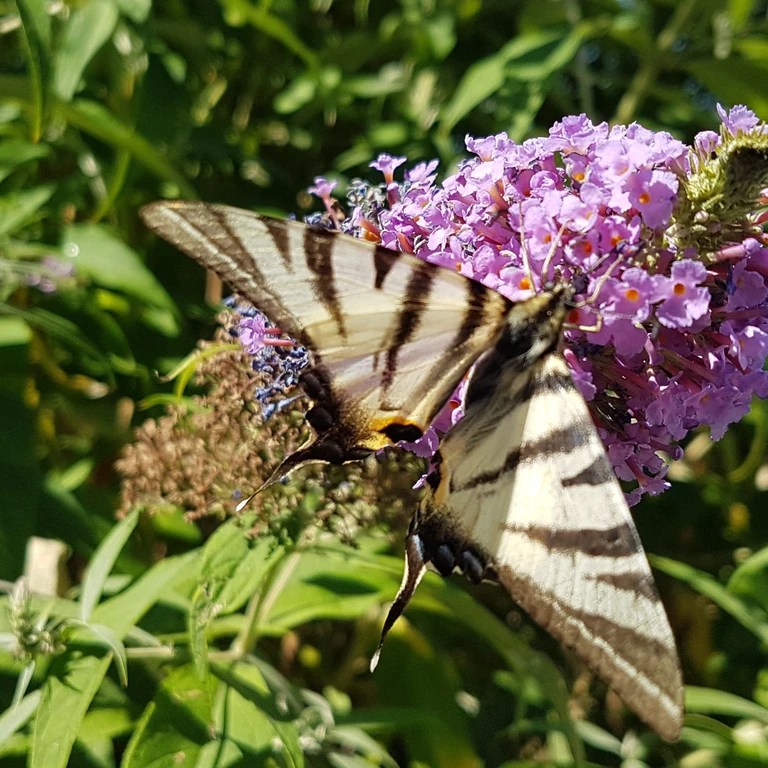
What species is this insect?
Iphiclides podalirius
